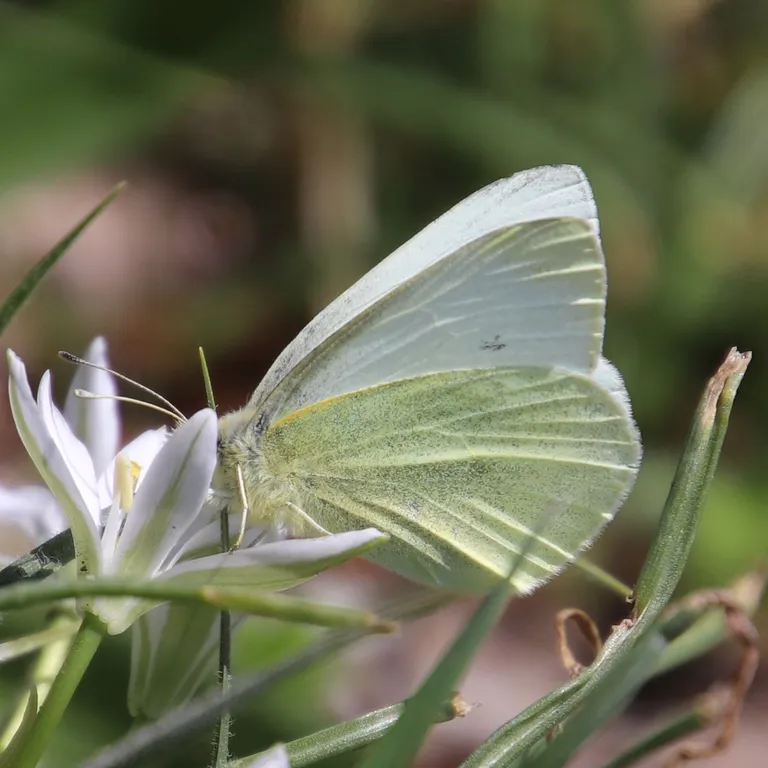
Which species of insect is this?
Pieris rapae
